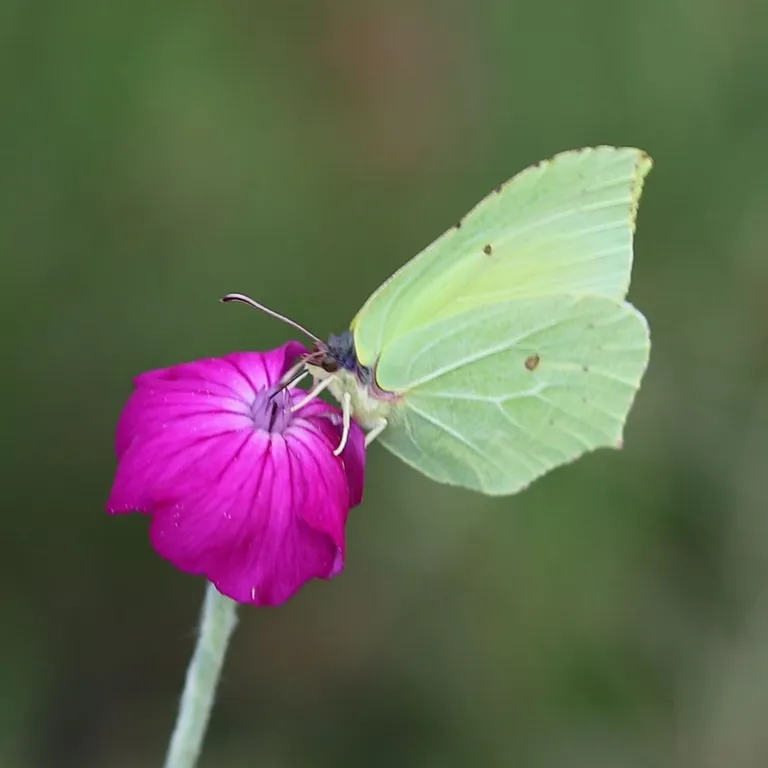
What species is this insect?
Gonepteryx rhamni
